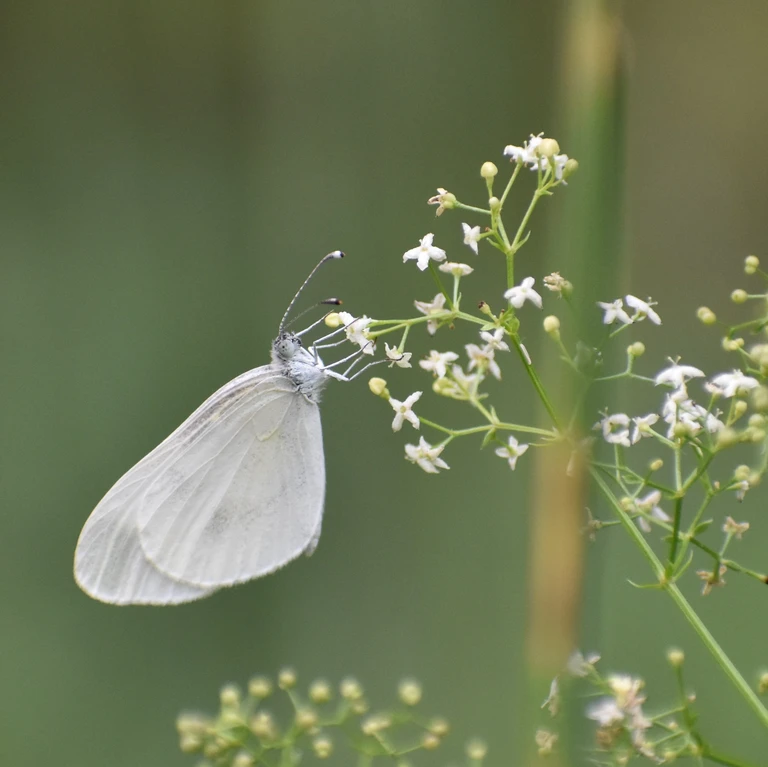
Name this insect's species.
Leptidea sinapis/juvernica
